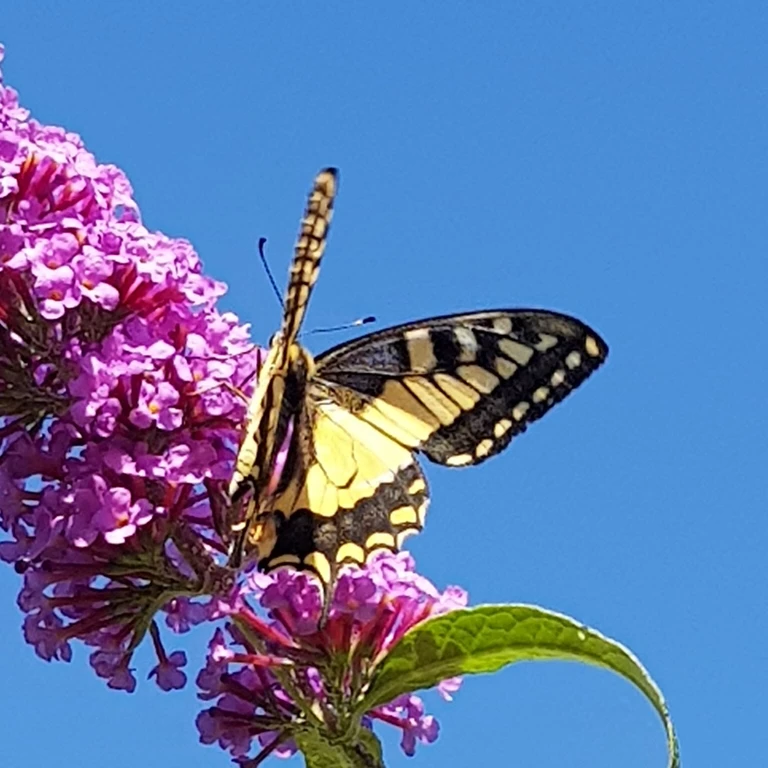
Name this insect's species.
Papilio machaon
